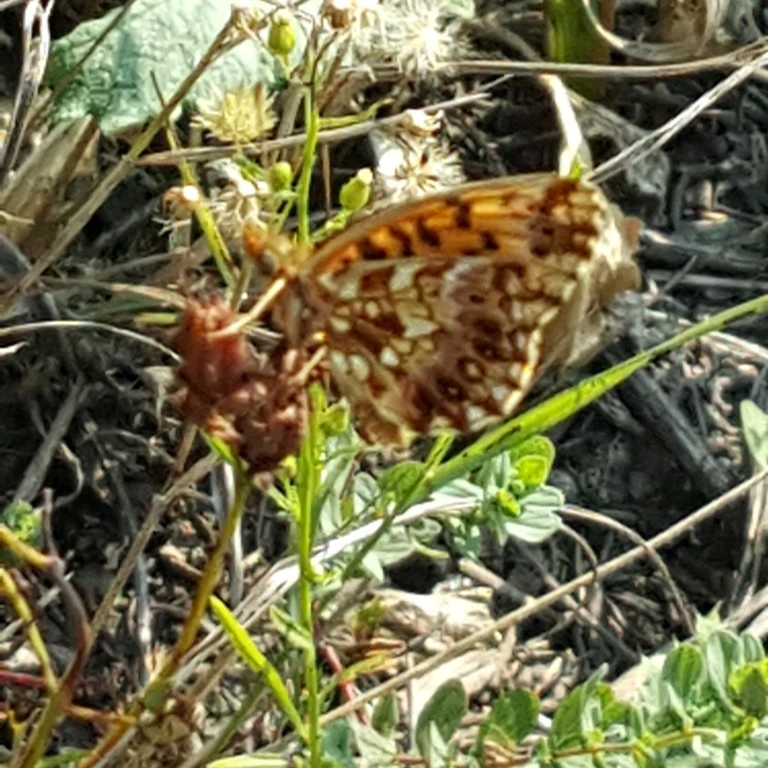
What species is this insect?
Boloria dia
